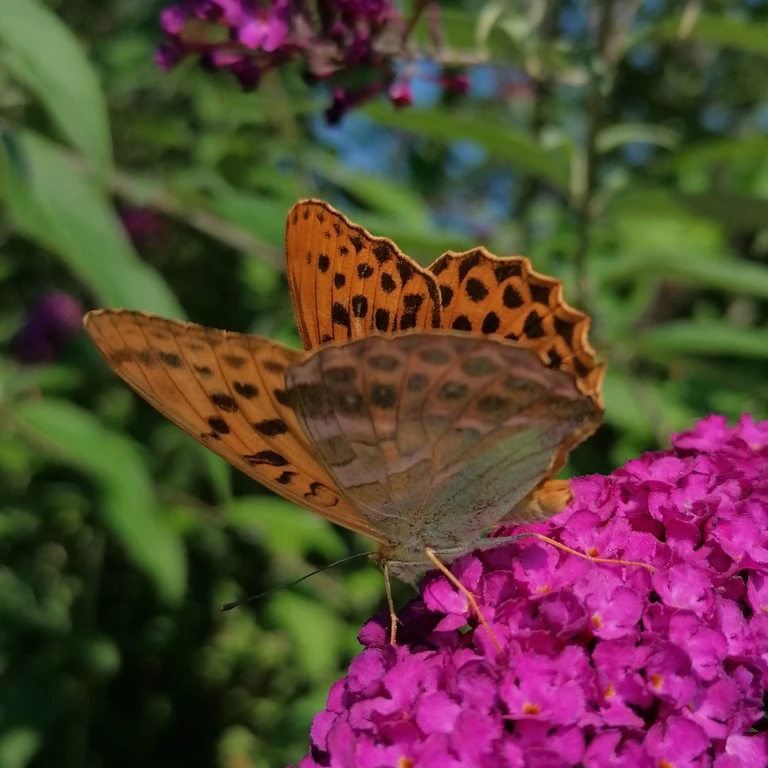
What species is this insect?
Argynnis paphia
